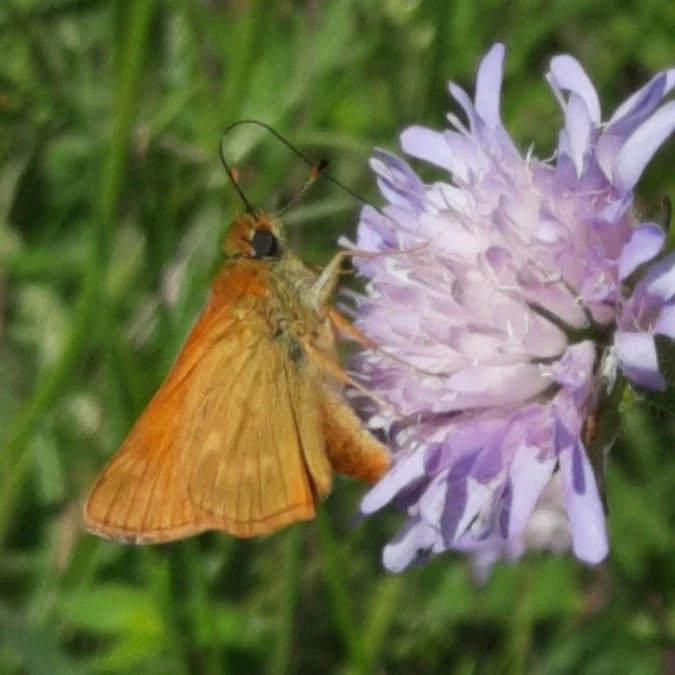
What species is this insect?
Ochlodes sylvanus (also Ochlodes venata)
